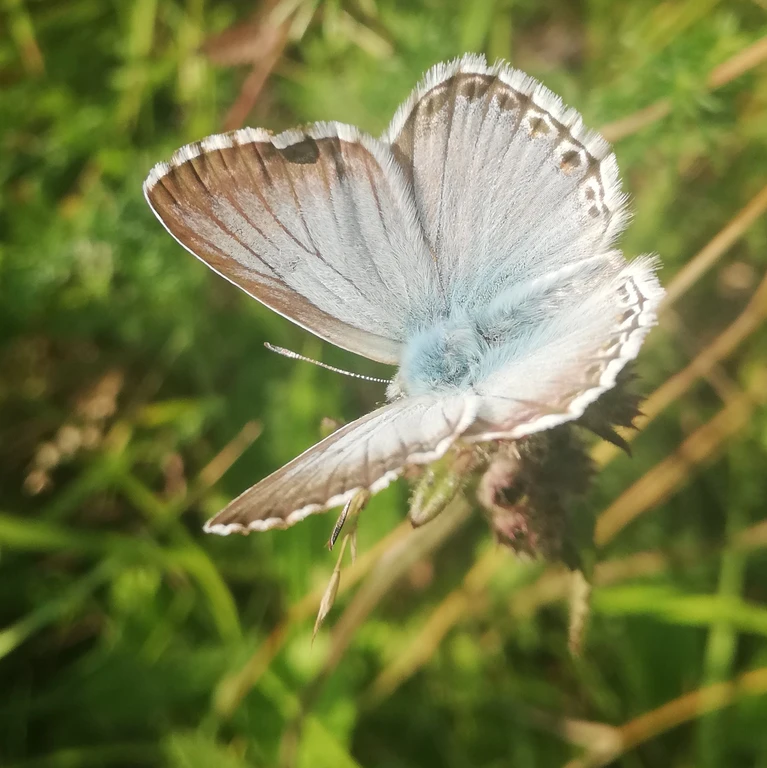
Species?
Lysandra coridon
